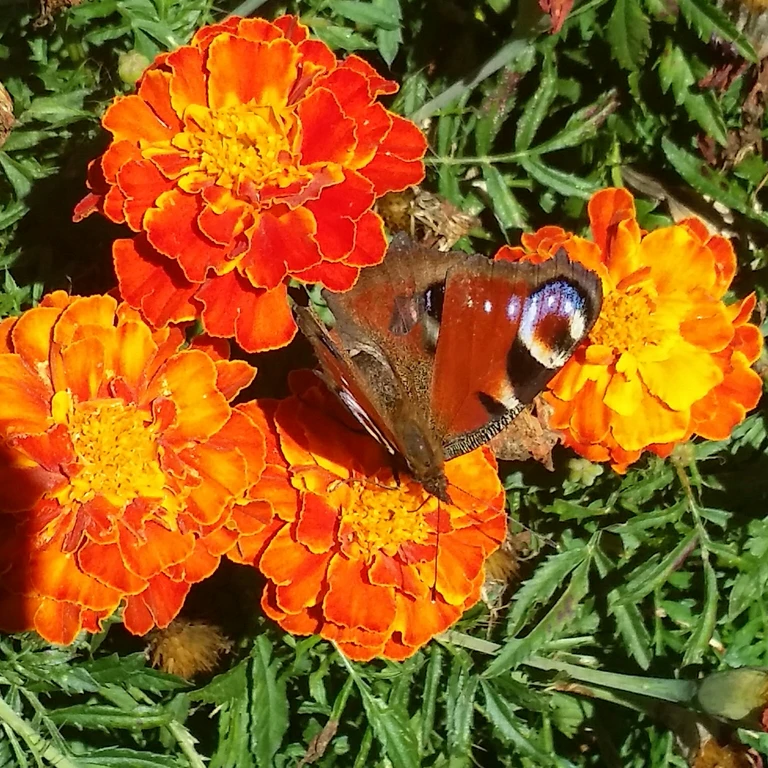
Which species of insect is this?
Aglais io
